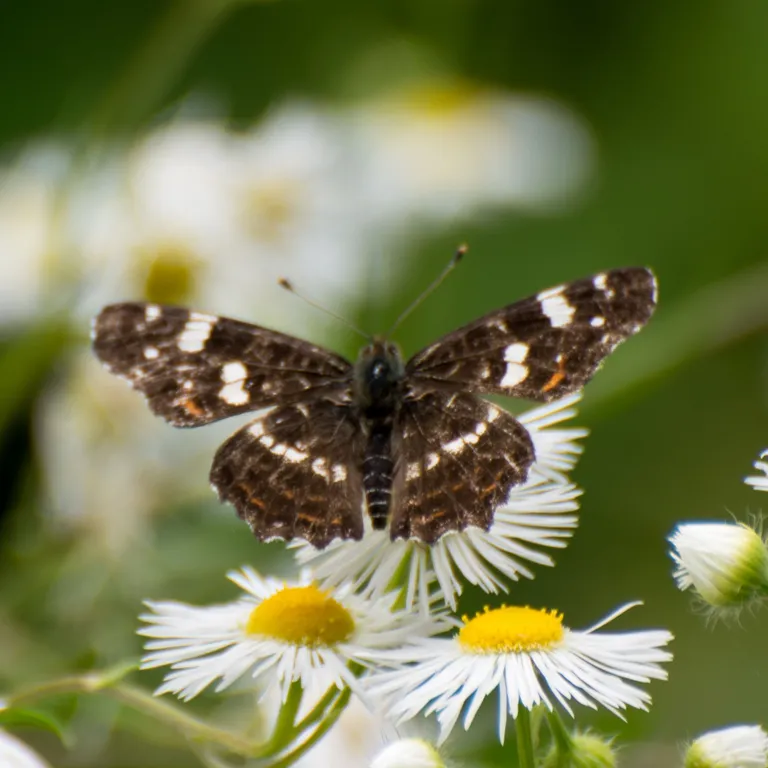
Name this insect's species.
Araschnia levana
